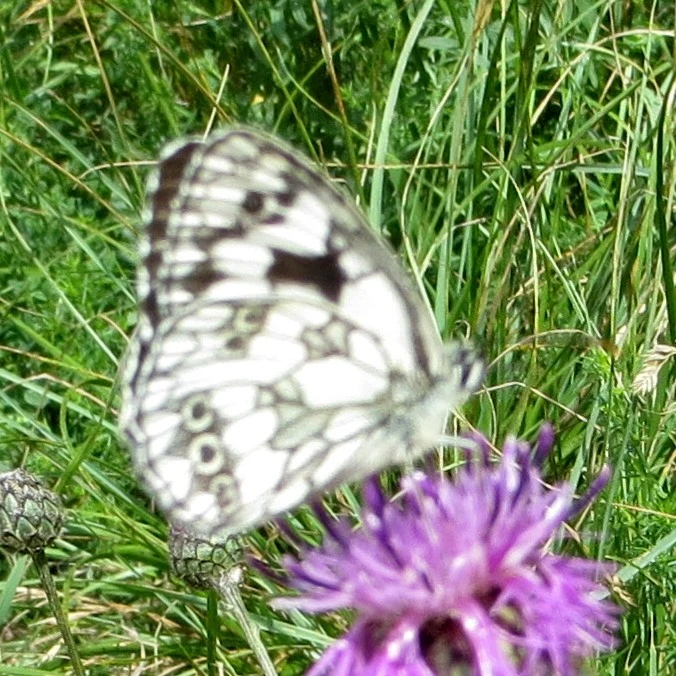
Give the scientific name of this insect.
Melanargia galathea
